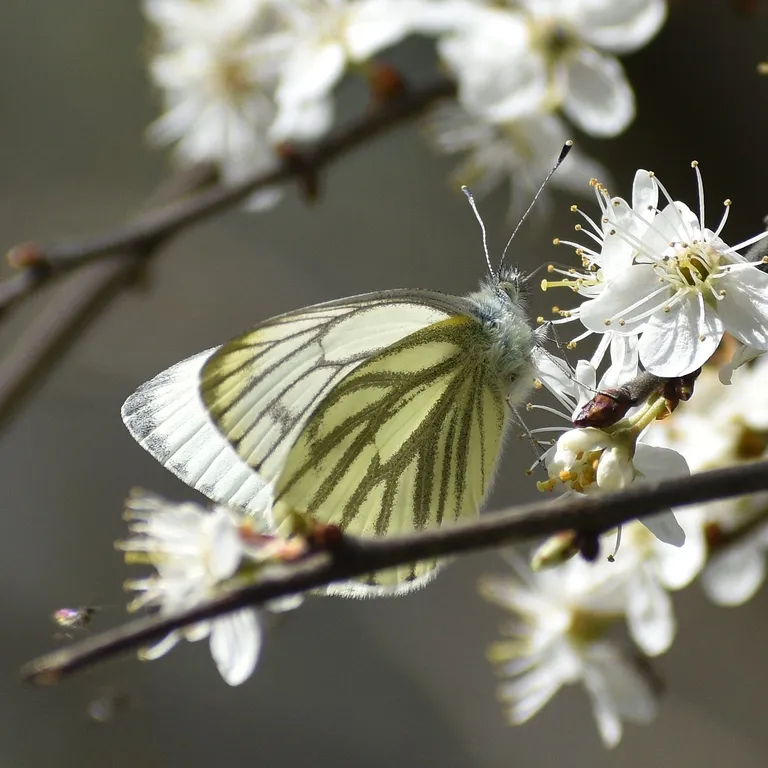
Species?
Pieris napi
